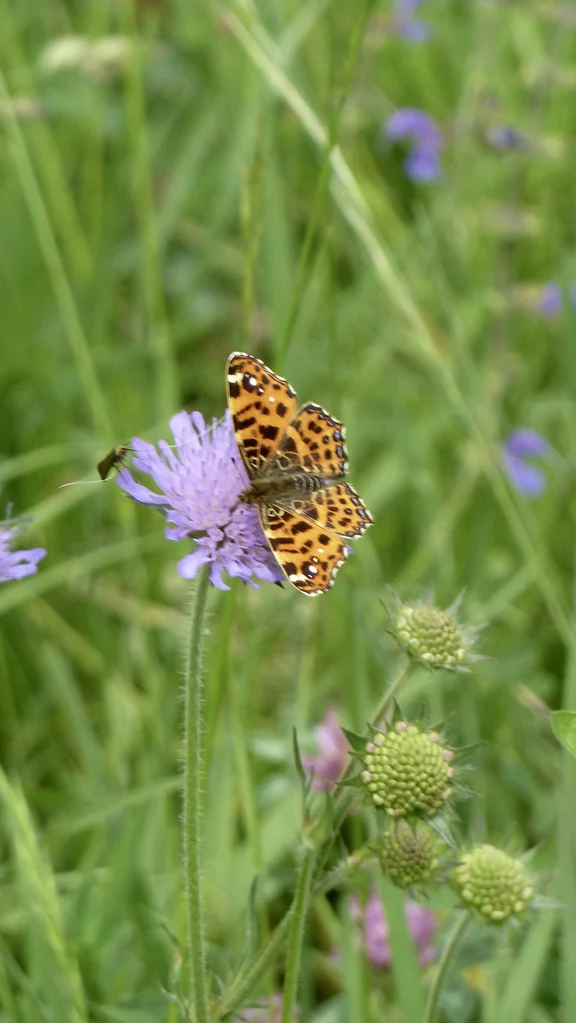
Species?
Araschnia levana
